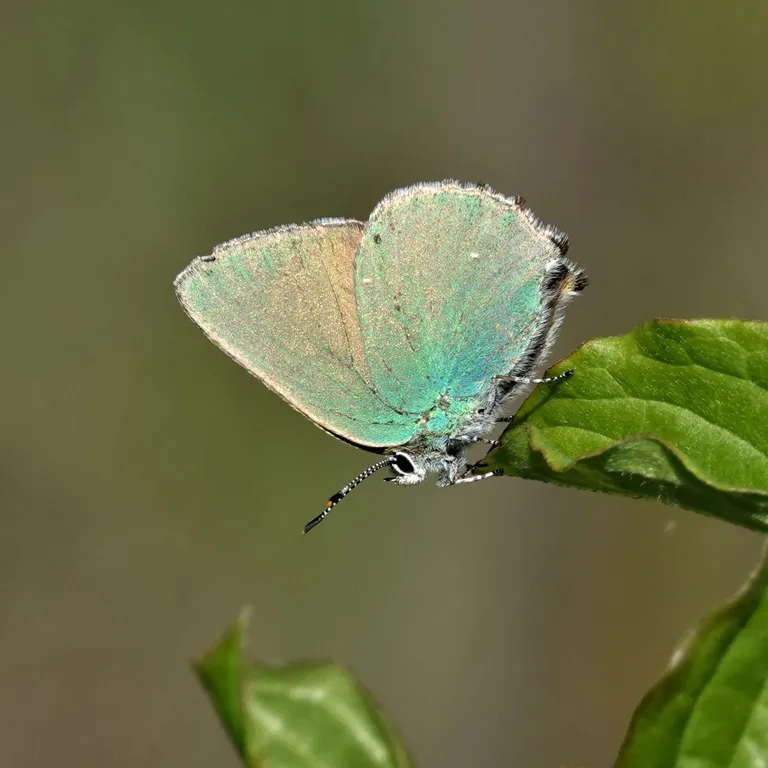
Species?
Callophrys rubi
